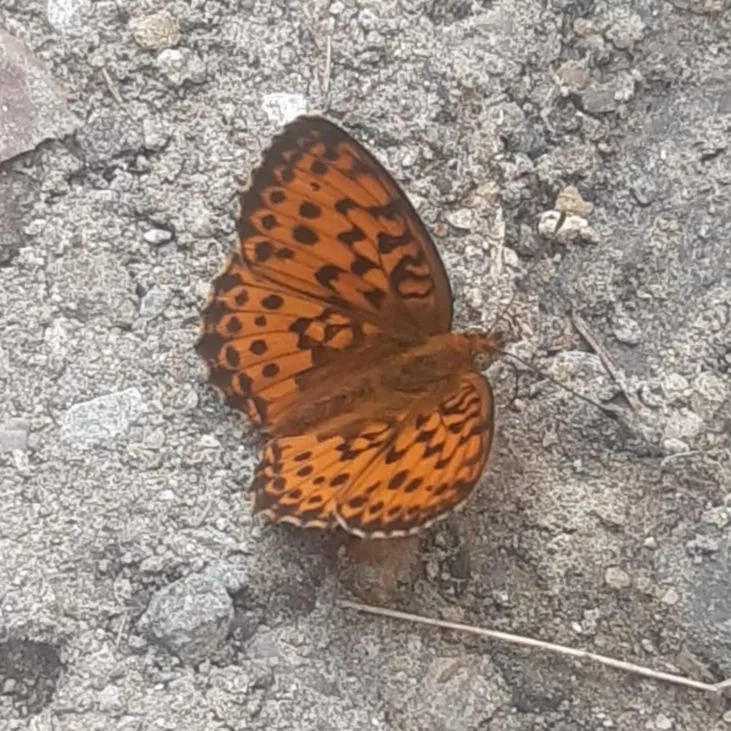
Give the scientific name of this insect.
Brenthis daphne
